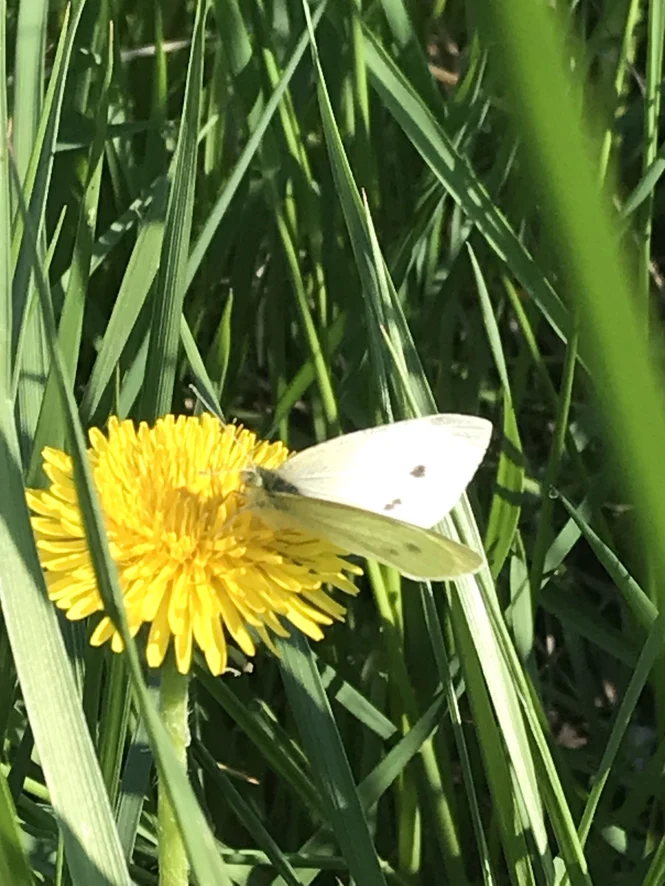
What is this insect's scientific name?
Pieris rapae
